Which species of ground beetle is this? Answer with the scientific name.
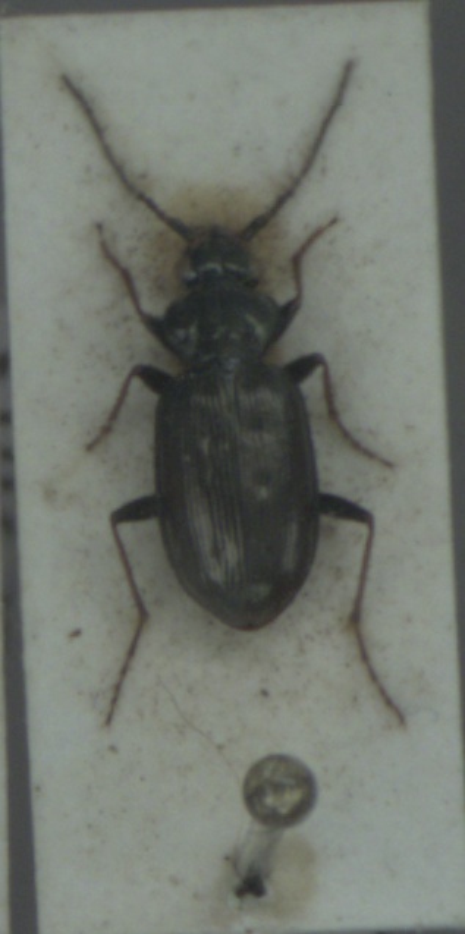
Loricera pilicornis
